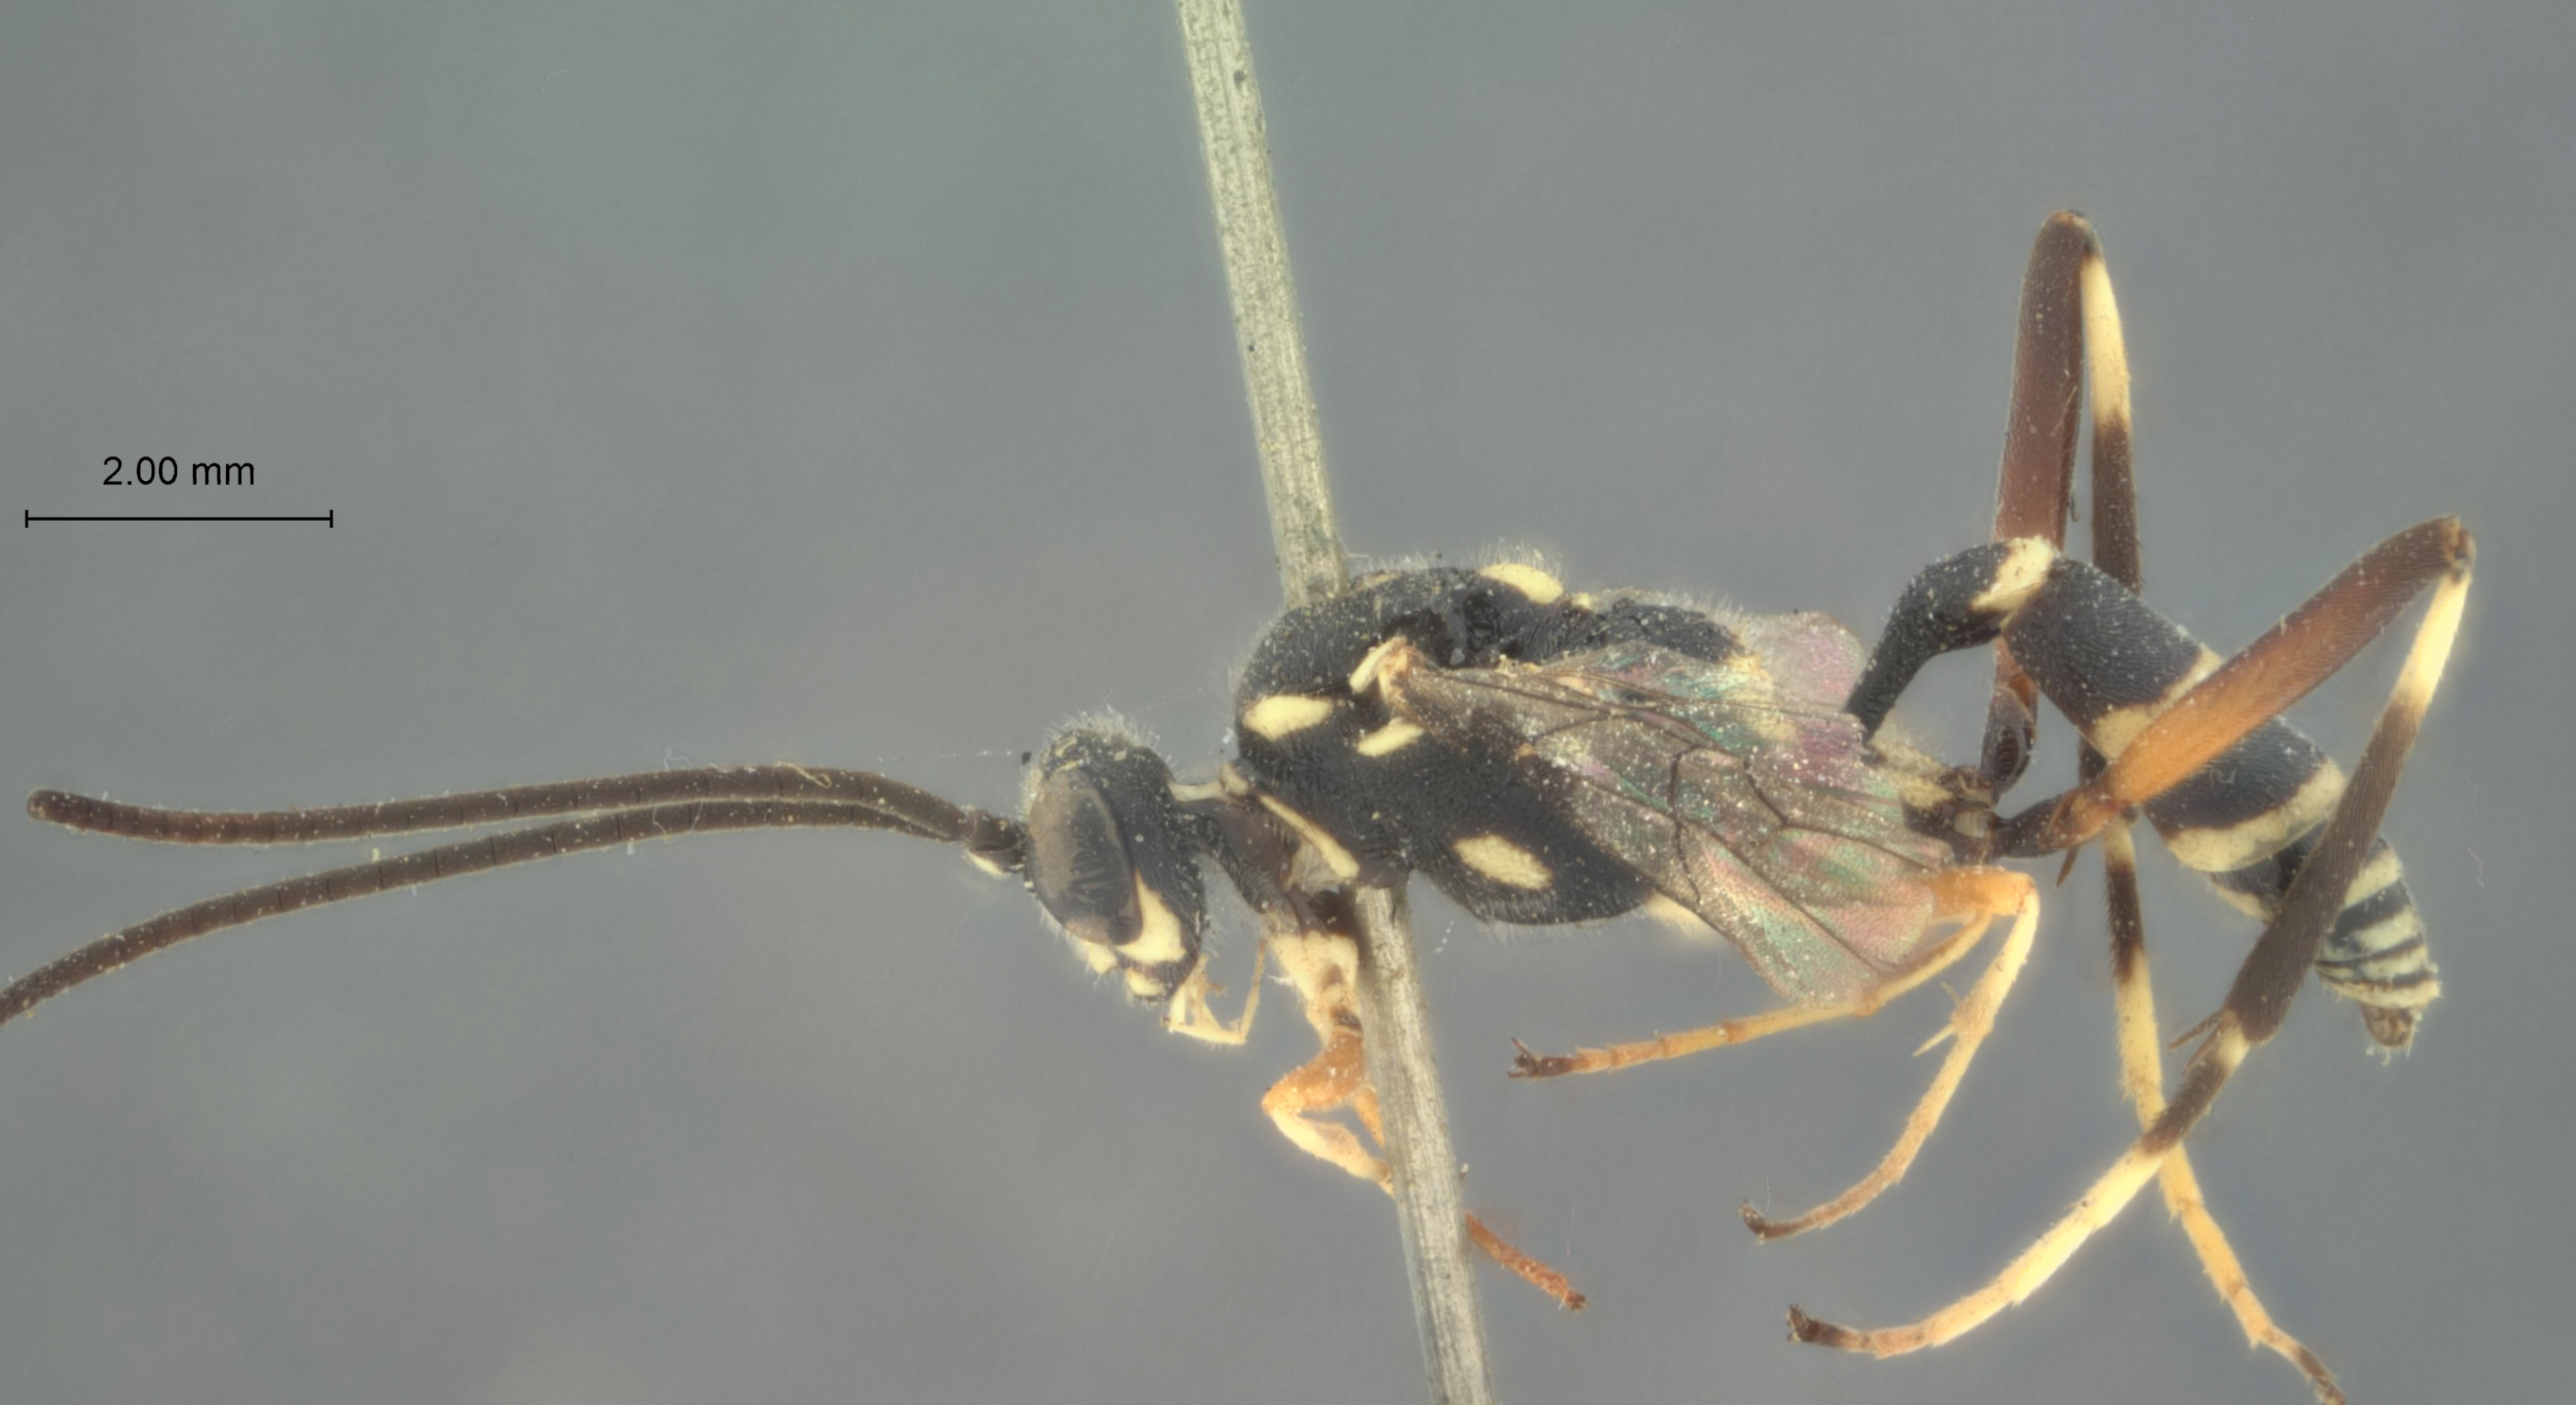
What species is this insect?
Mesostenus leucocoxus
